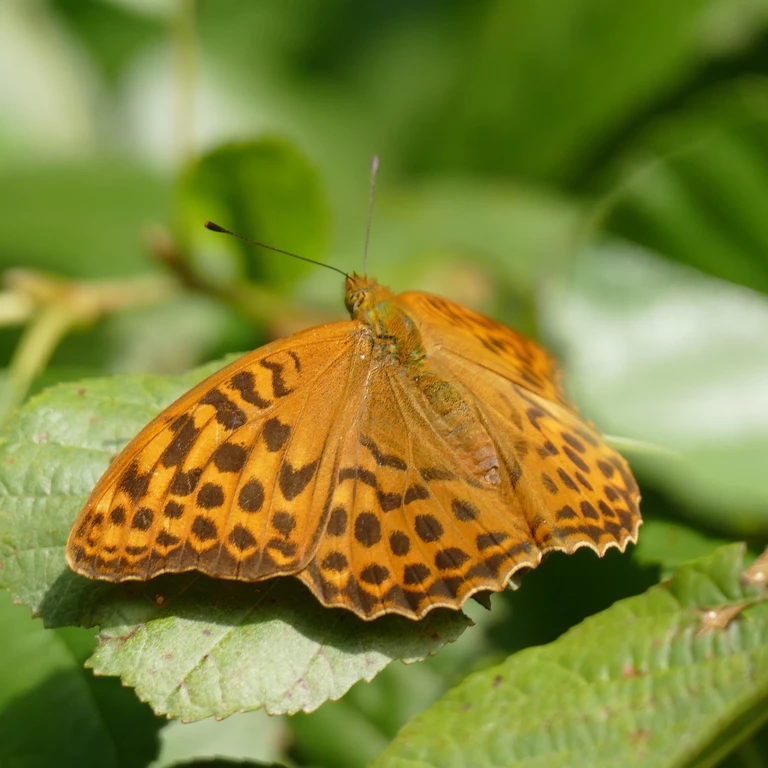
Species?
Argynnis paphia
